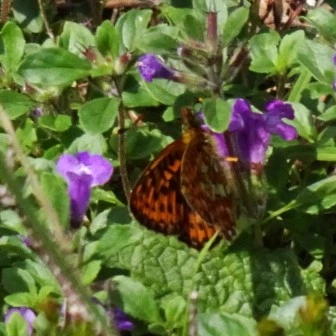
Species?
Boloria euphrosyne (also Clossiana euphrosyne)
